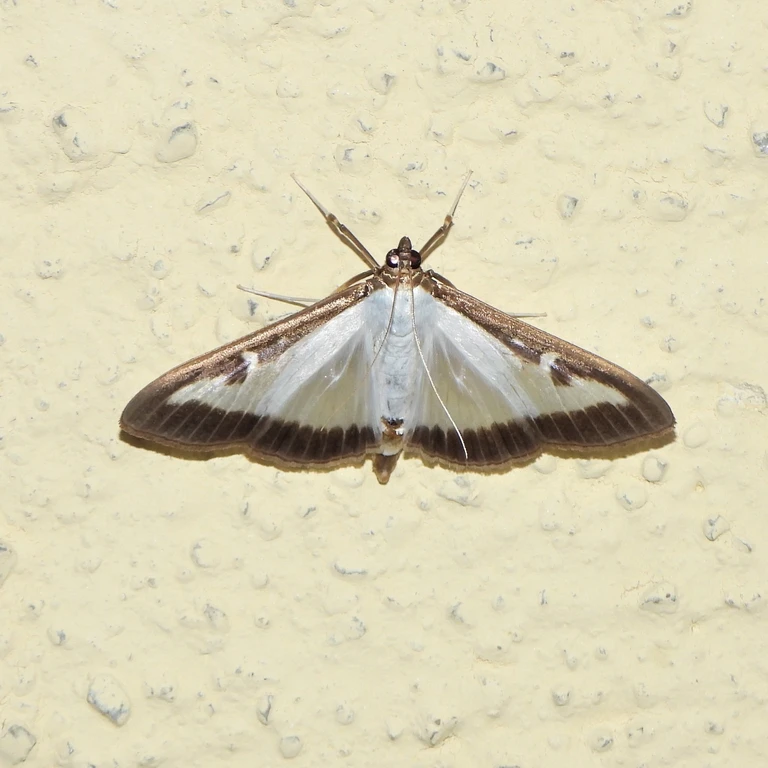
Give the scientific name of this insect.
Cydalima perspectalis
